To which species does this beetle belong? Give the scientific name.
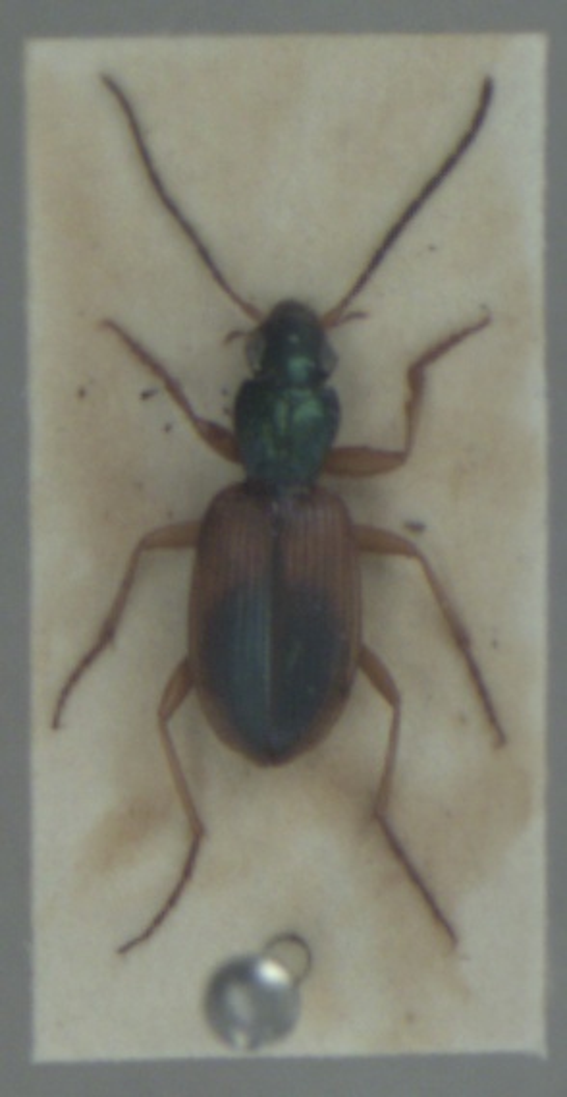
Anchomenus dorsalis
